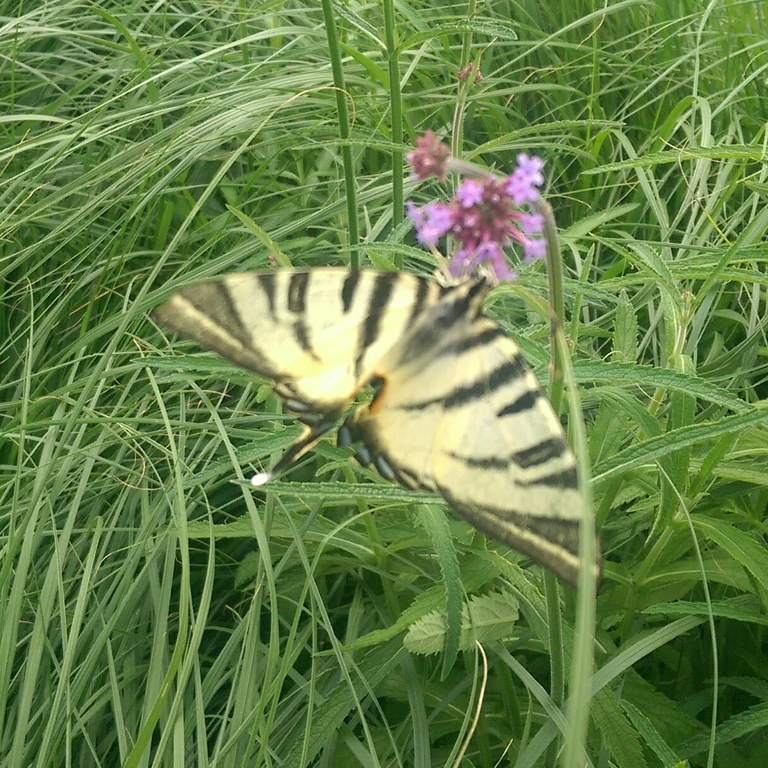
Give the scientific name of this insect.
Iphiclides podalirius
